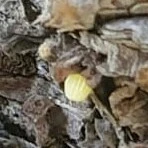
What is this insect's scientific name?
Argynnis paphia
